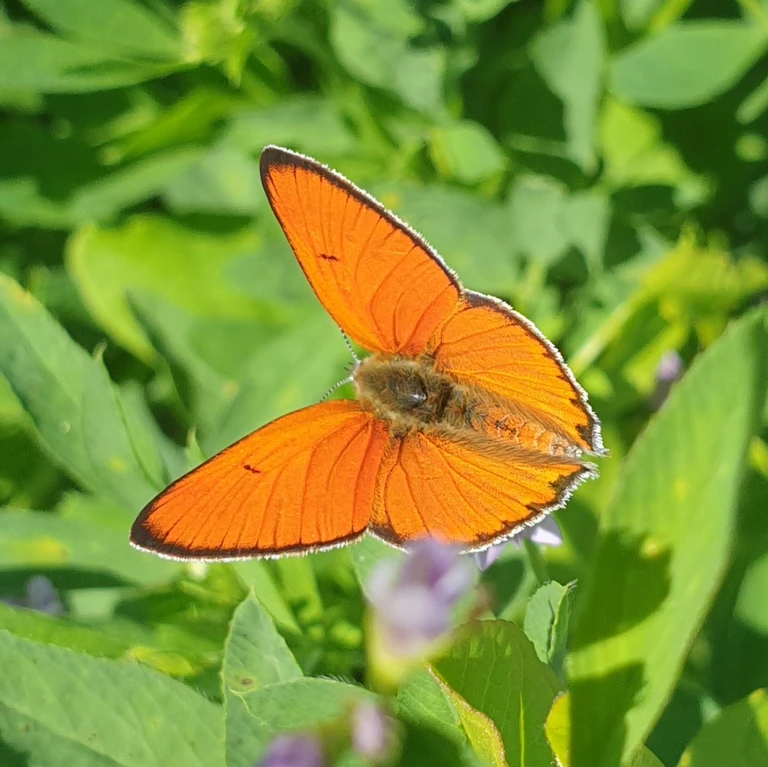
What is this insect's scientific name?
Lycaena dispar
